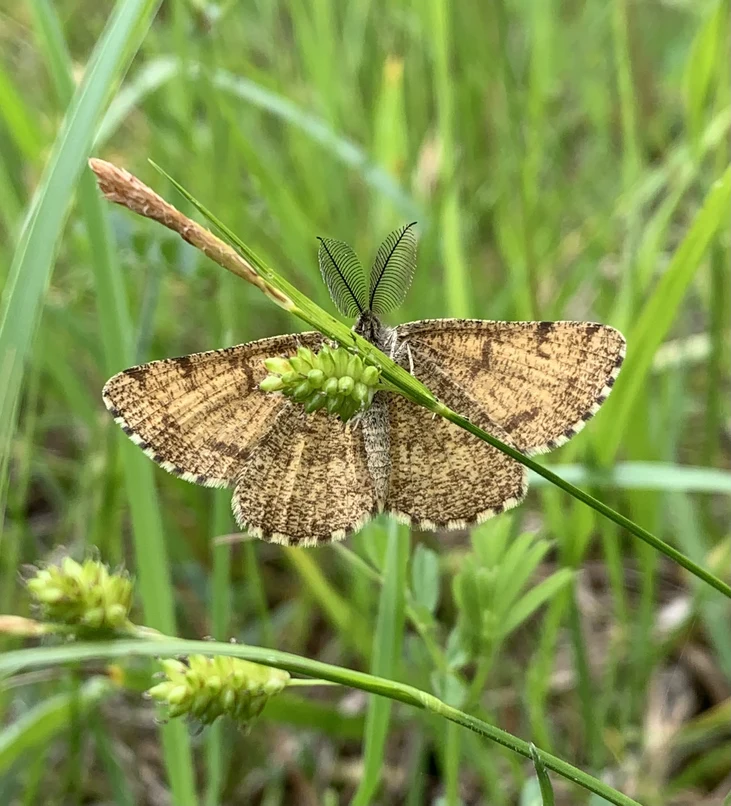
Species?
Ematurga atomaria
